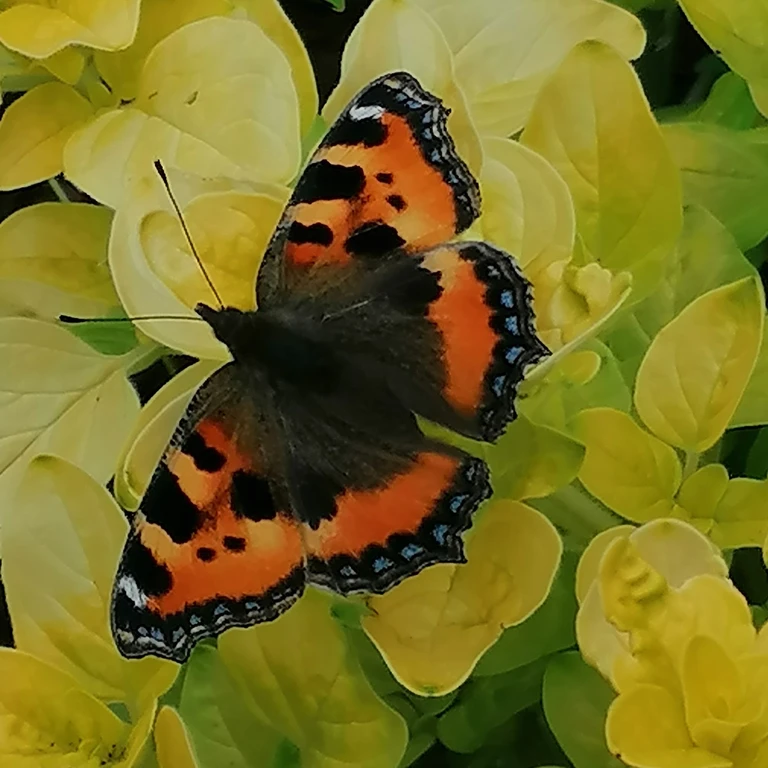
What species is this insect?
Aglais urticae
